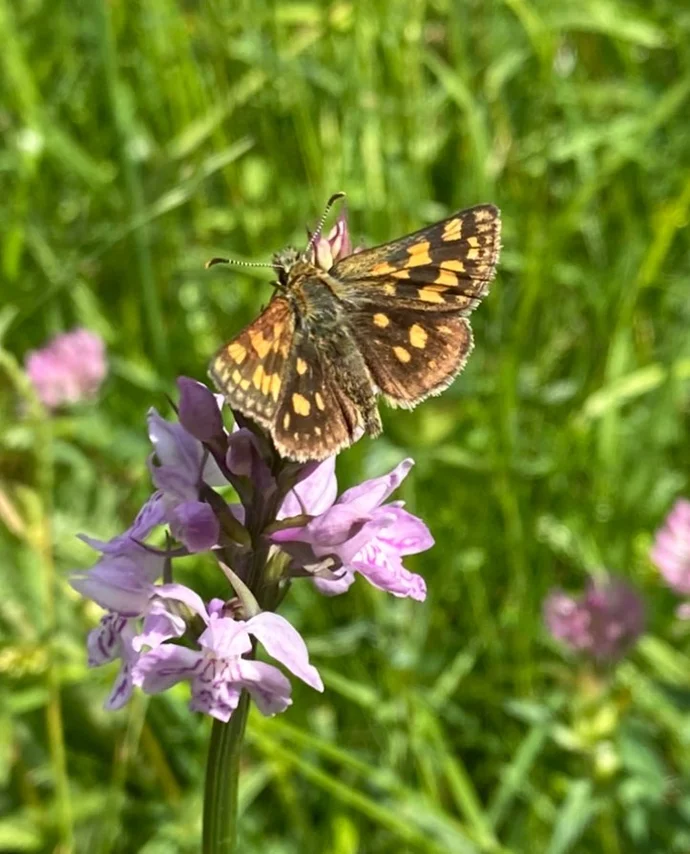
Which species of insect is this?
Carterocephalus palaemon
